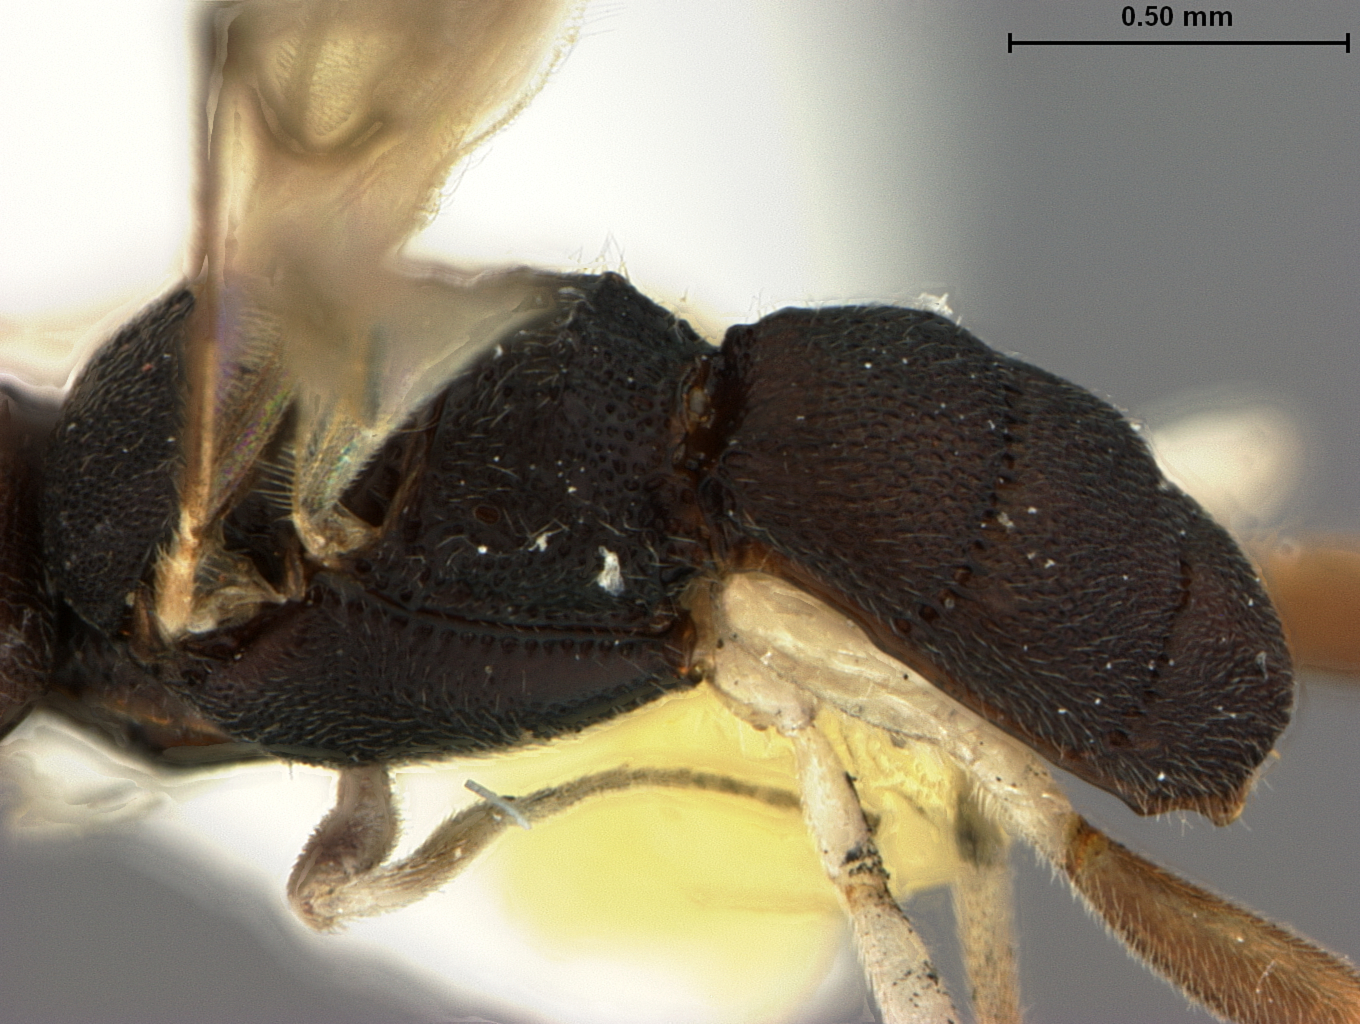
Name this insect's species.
Phanerotoma albiscapa
